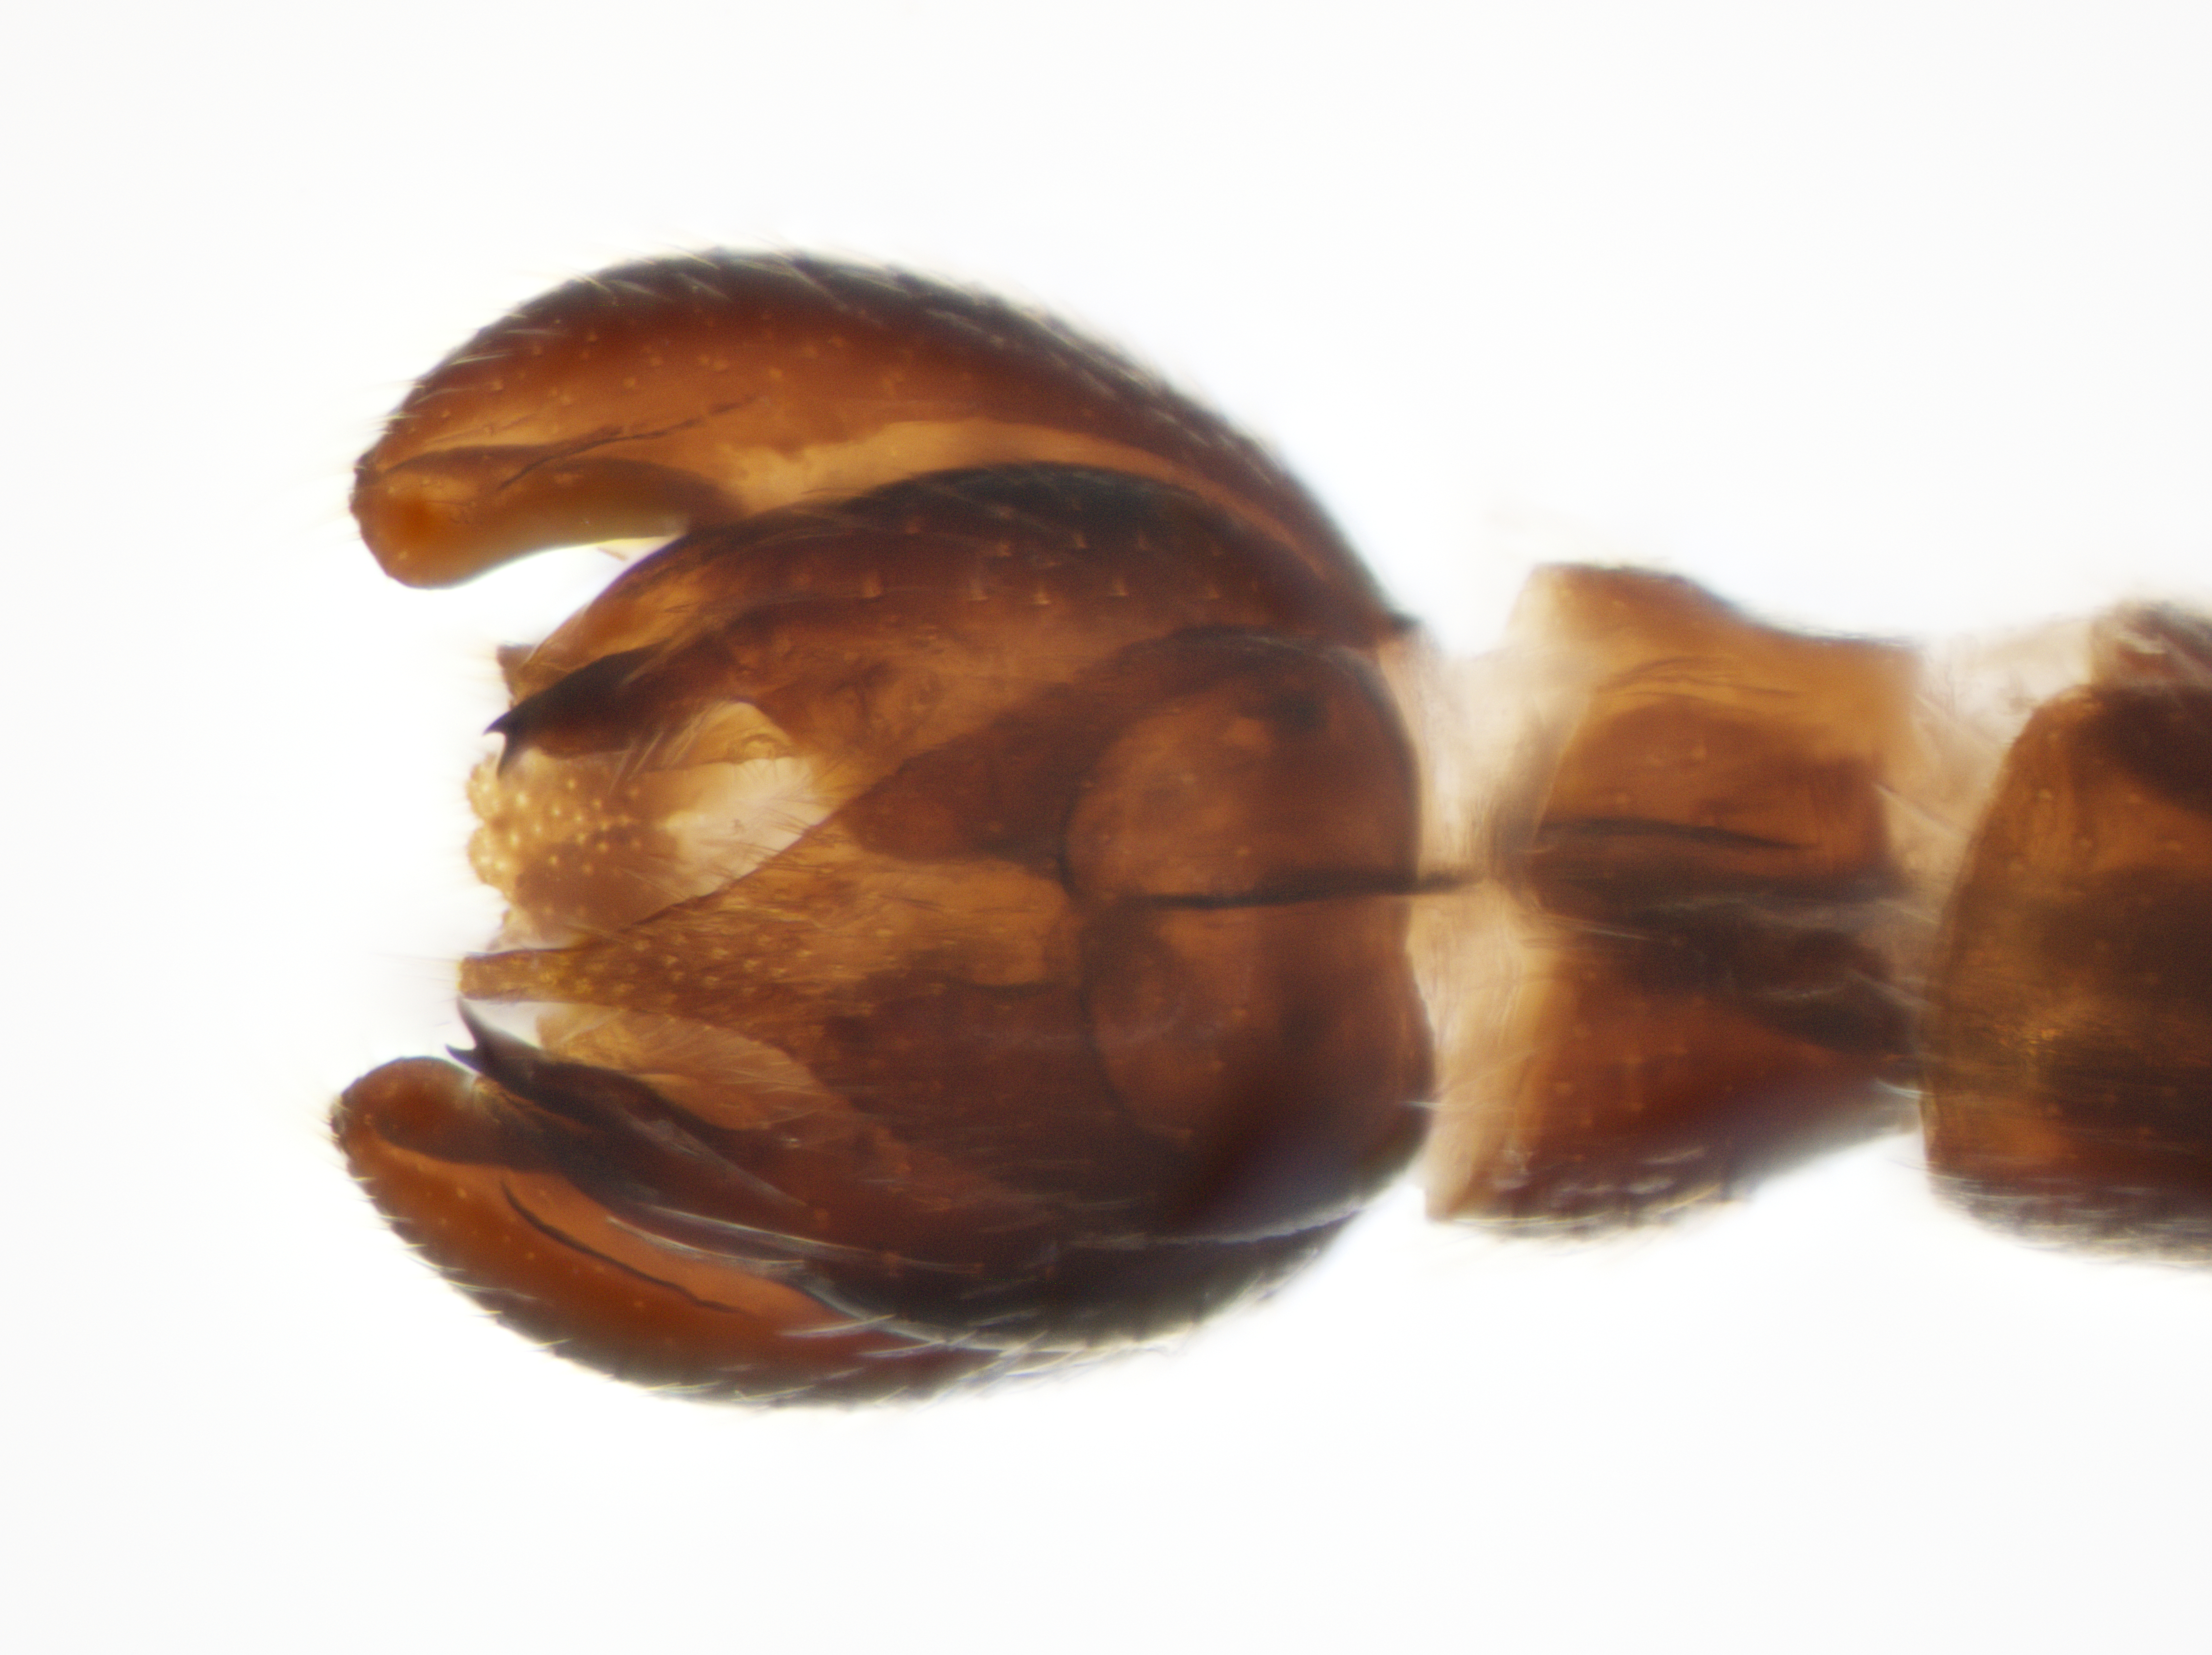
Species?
Microphontes gaiophanes
